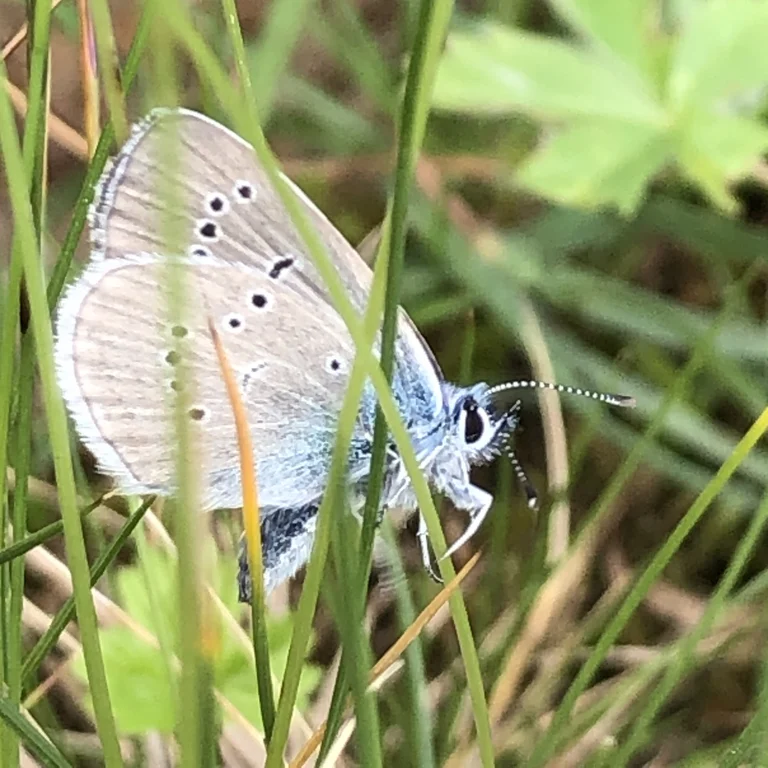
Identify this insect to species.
Cyaniris semiargus
